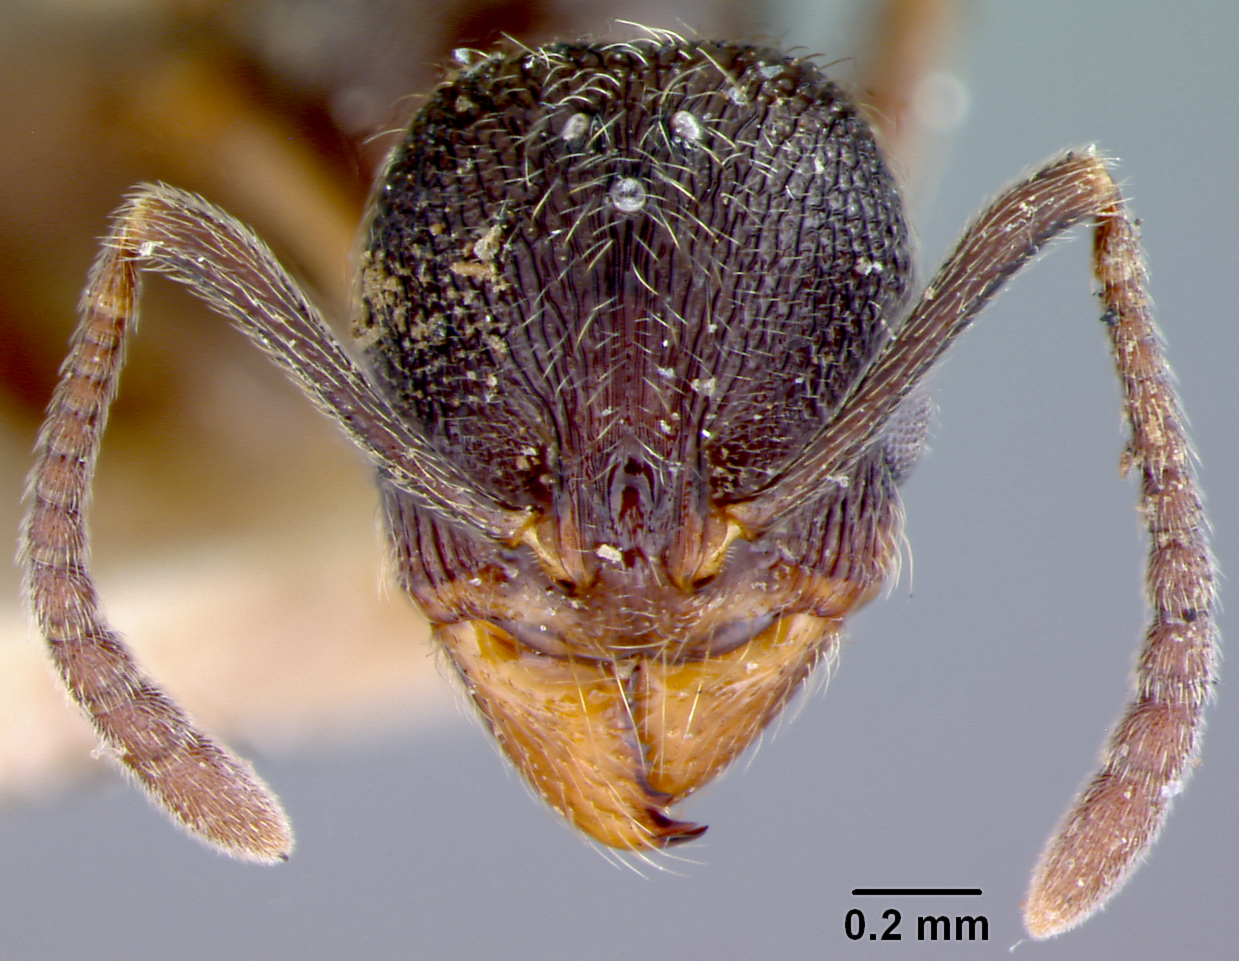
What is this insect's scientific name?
Stenamma manni
